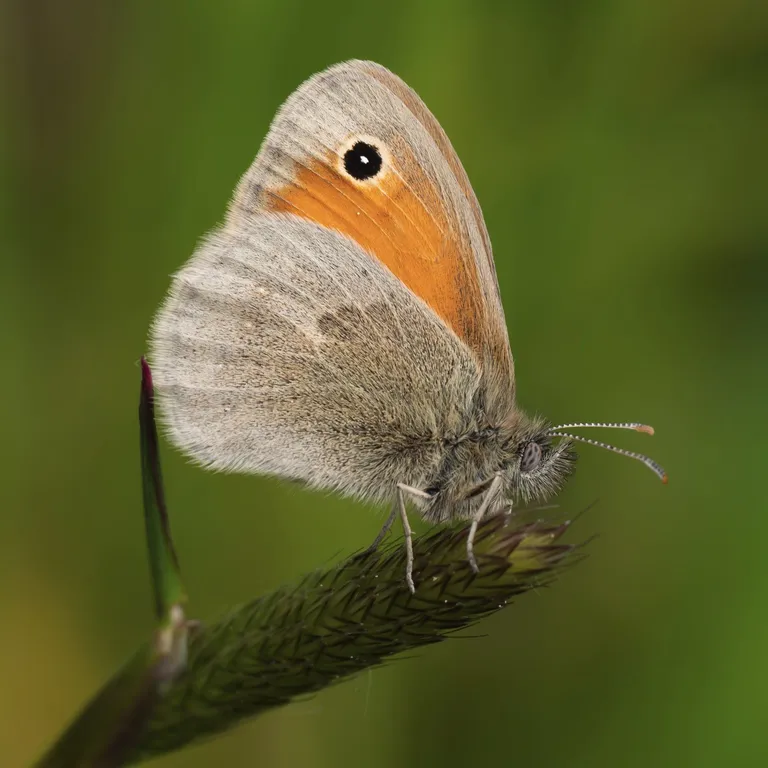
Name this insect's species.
Coenonympha pamphilus
